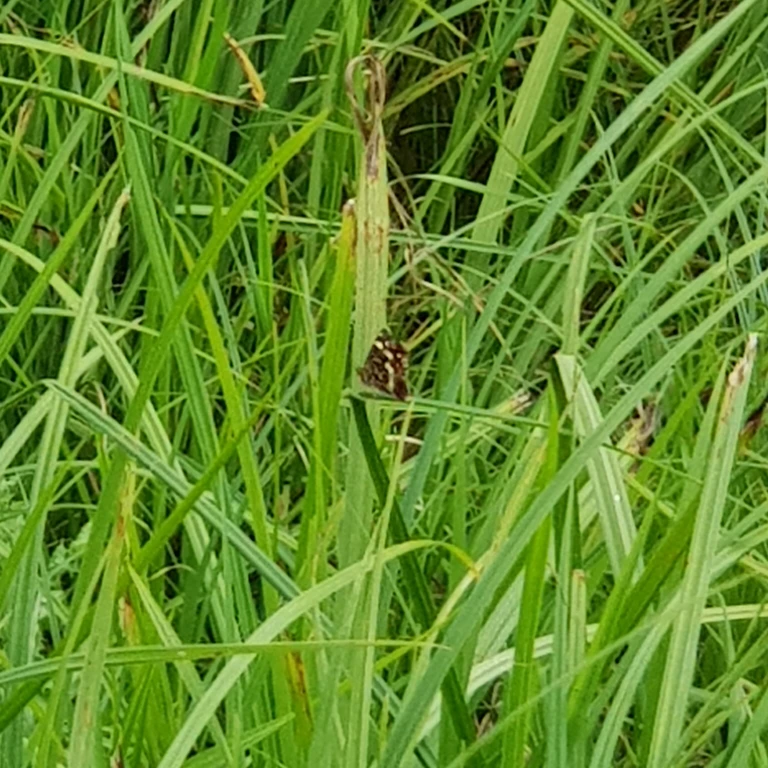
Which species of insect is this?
Araschnia levana
